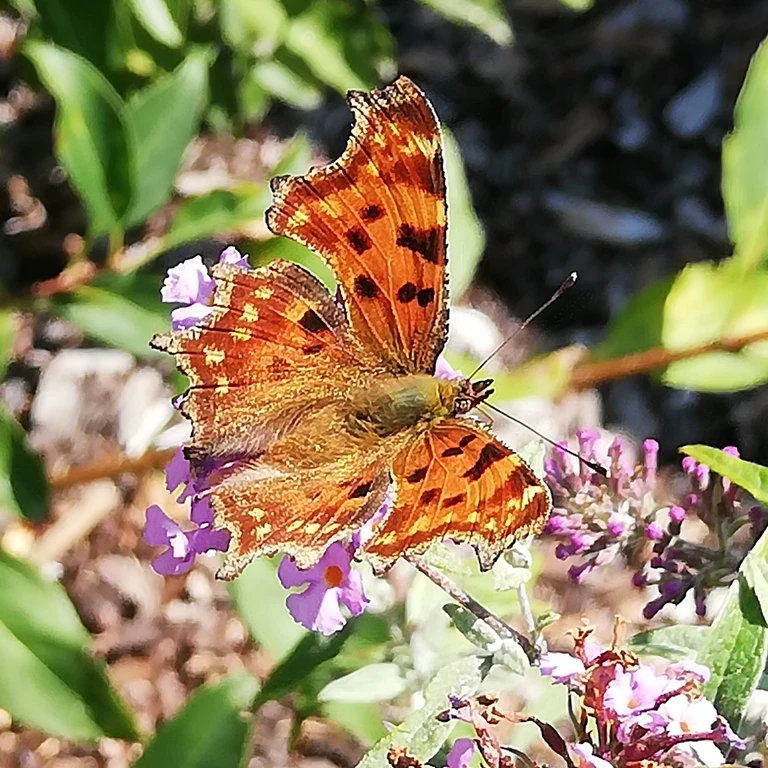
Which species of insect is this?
Polygonia c-album
